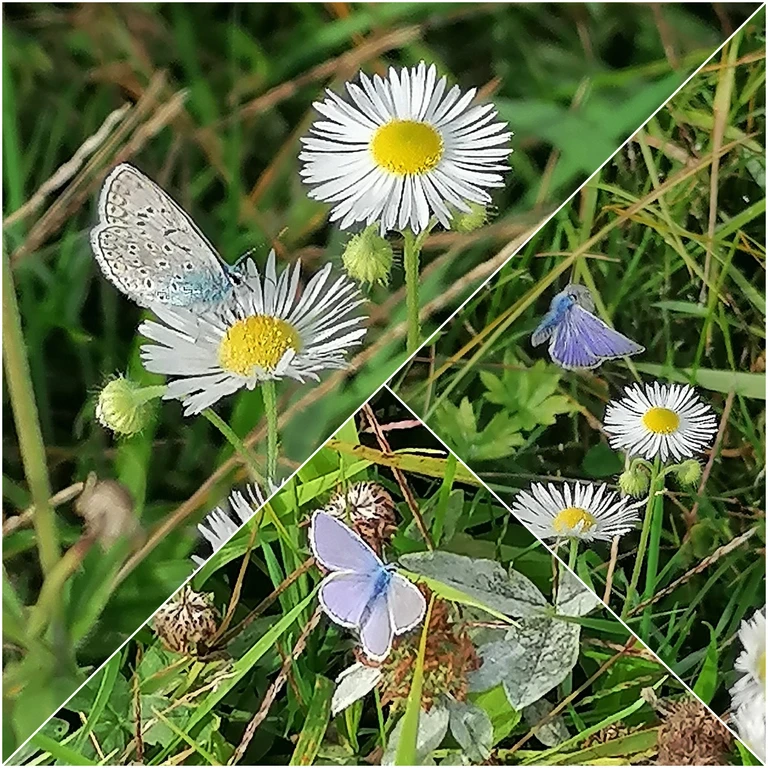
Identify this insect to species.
Polyommatus icarus
